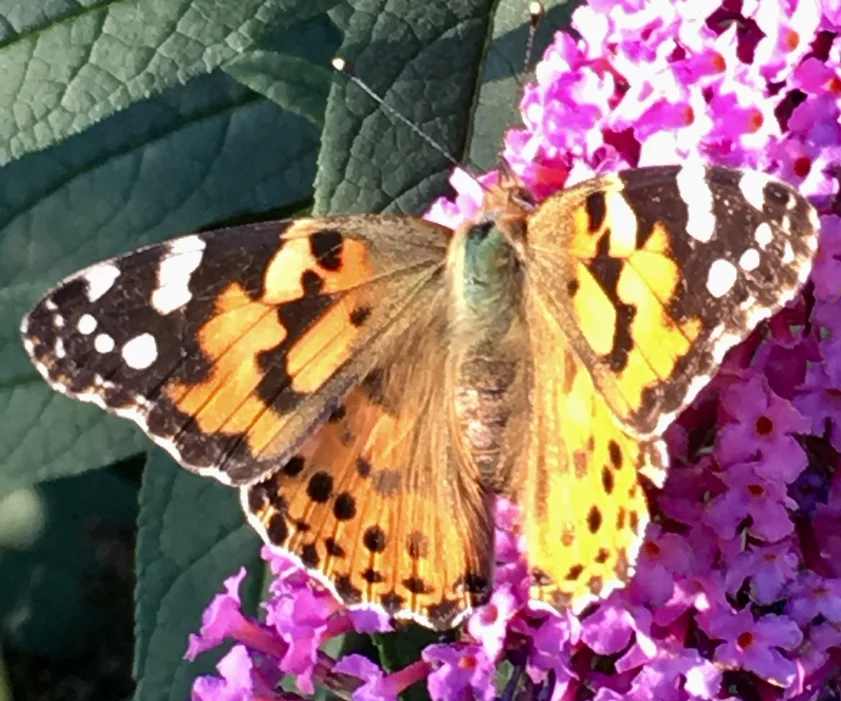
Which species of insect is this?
Vanessa cardui
